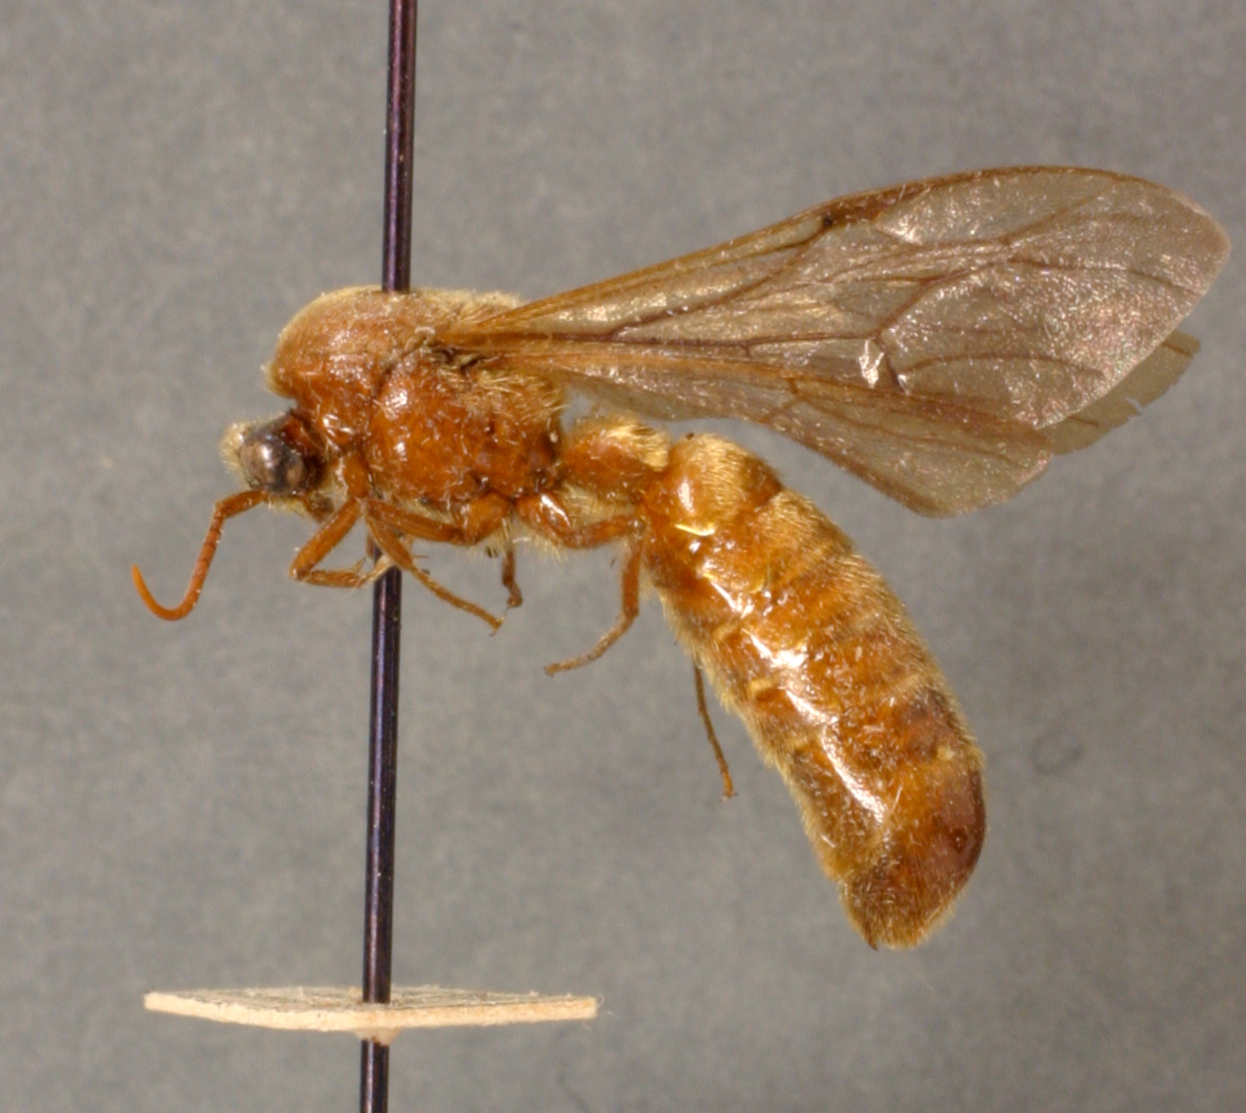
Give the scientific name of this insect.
Eciton lemoulti
